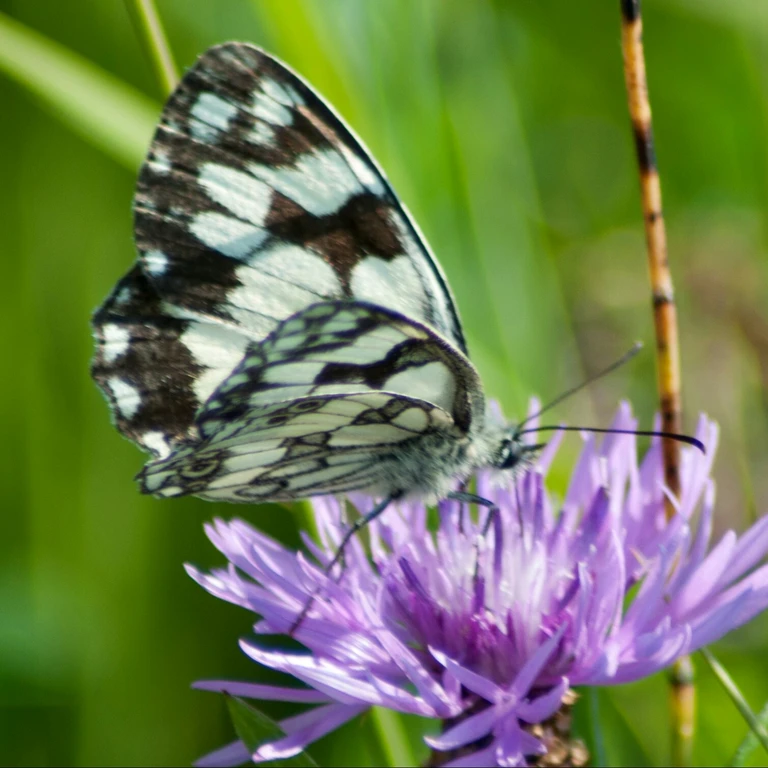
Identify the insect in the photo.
Melanargia galathea
